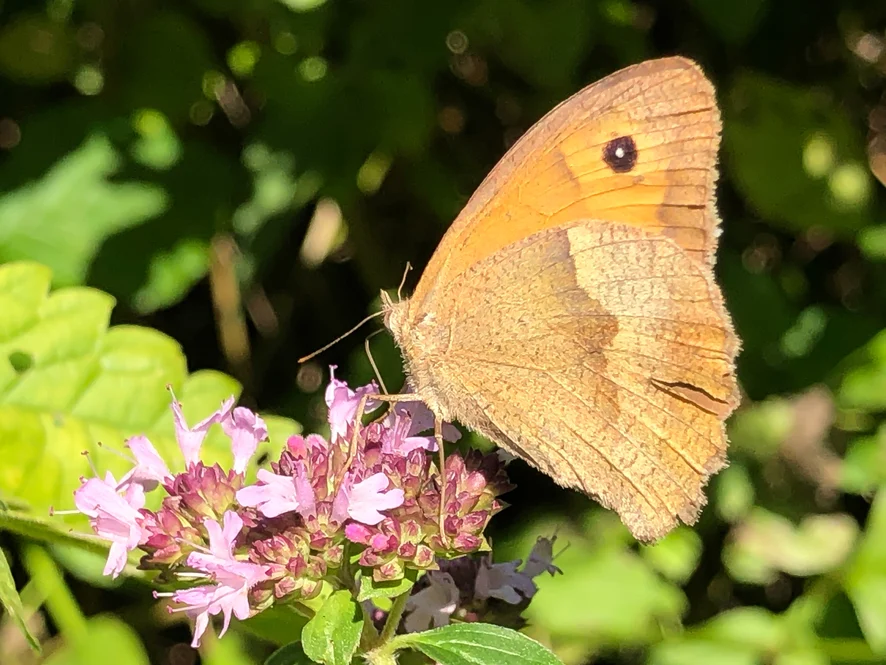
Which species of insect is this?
Maniola jurtina
